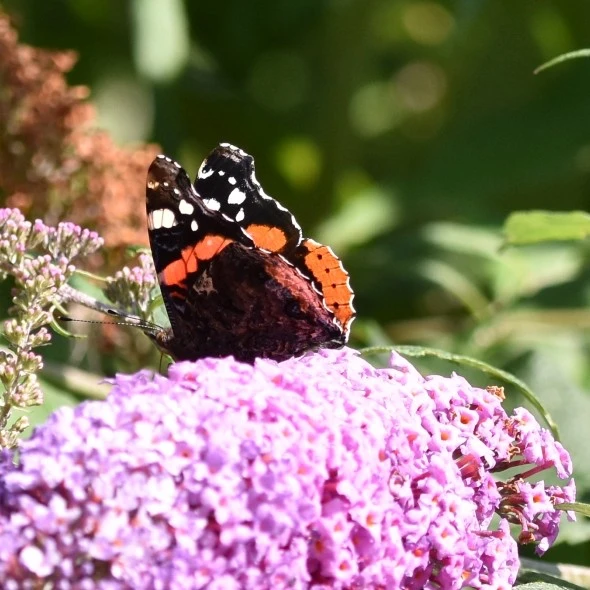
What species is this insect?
Vanessa atalanta
